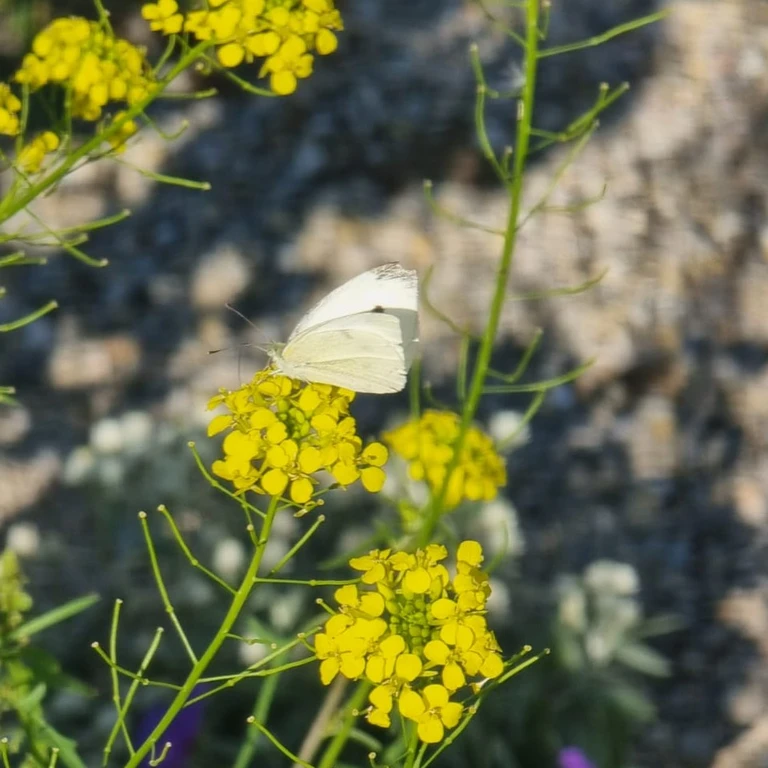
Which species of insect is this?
Pieris rapae
